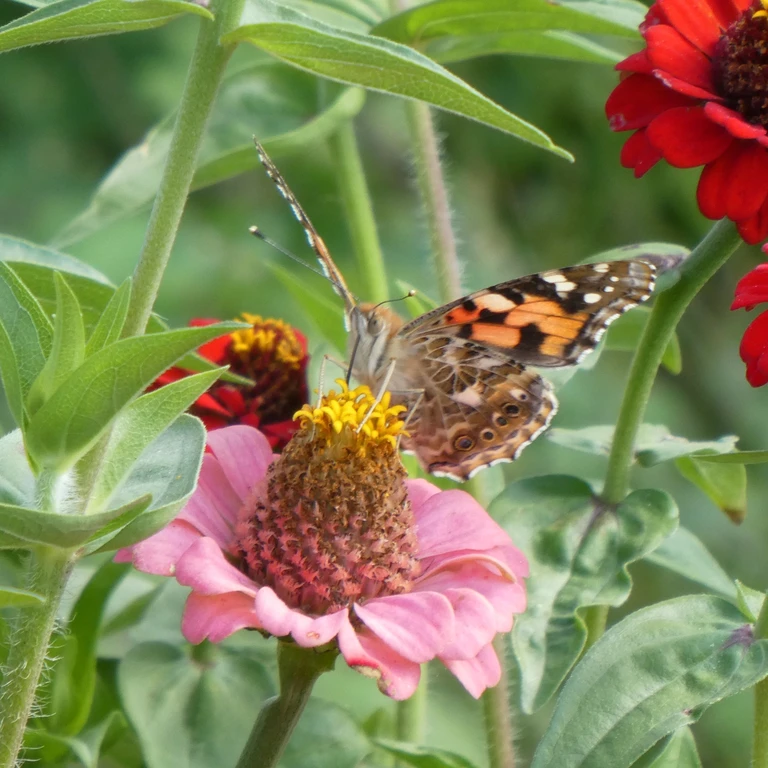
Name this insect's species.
Vanessa cardui
